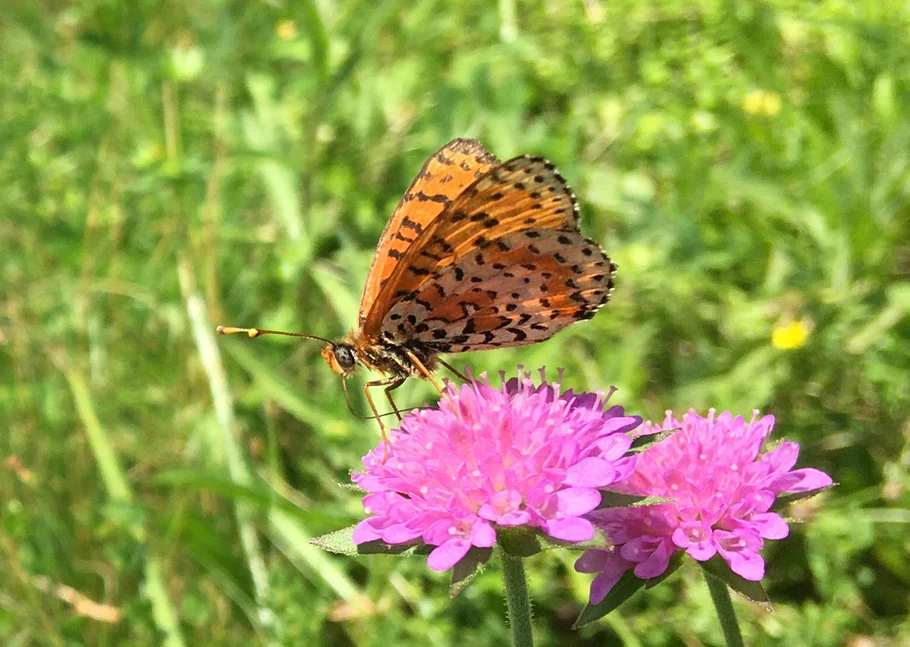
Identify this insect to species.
Melitaea didyma
